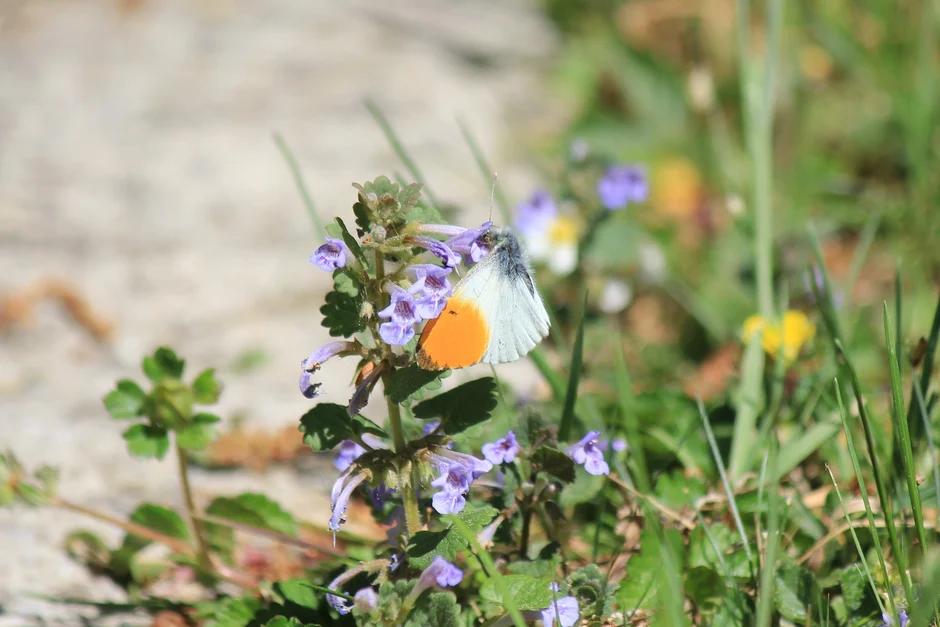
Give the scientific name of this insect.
Anthocharis cardamines
